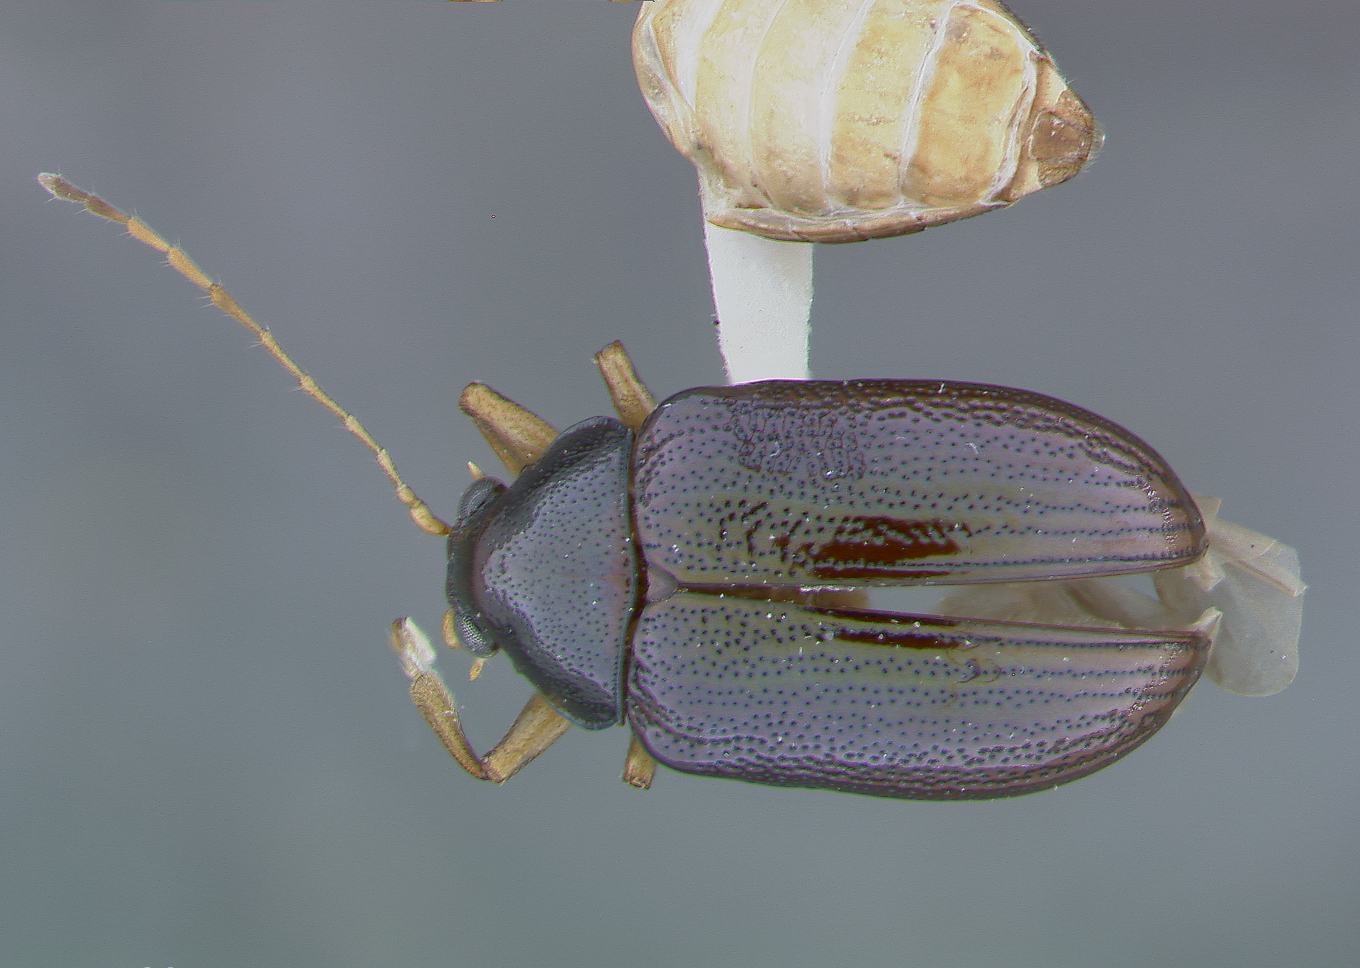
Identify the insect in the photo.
Rhabdopterus bottimeri
